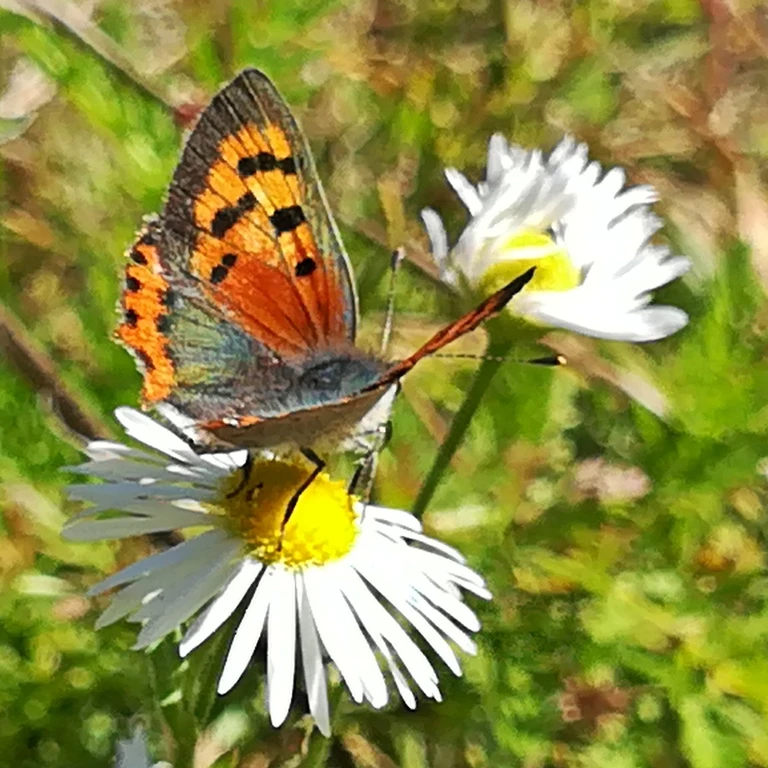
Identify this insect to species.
Lycaena phlaeas
